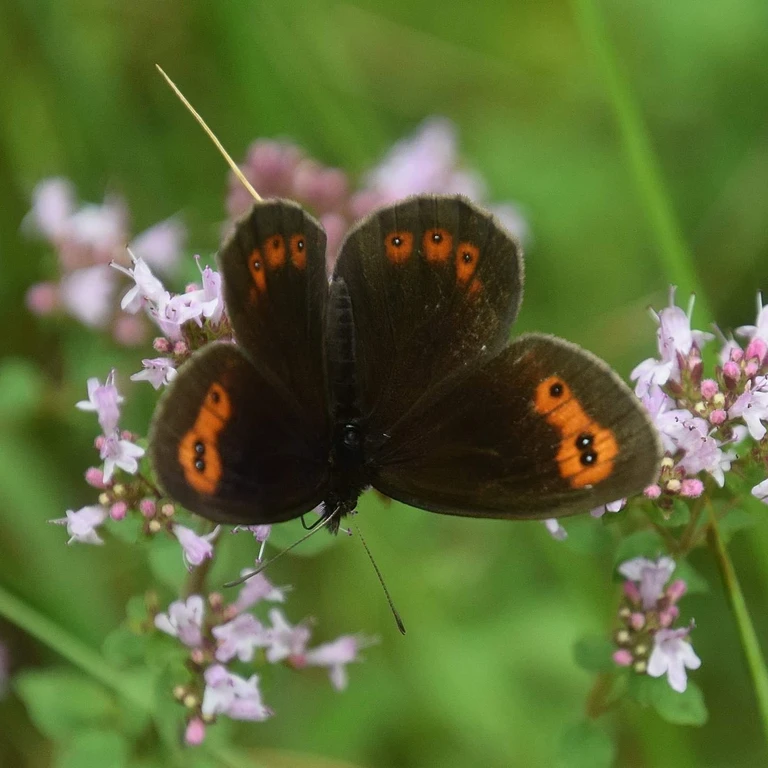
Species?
Erebia aethiops
